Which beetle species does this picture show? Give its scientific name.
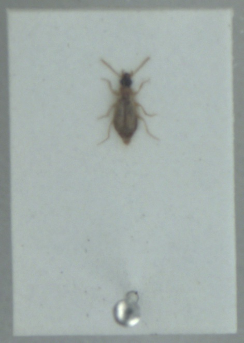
Philorhizus melanocephalus
